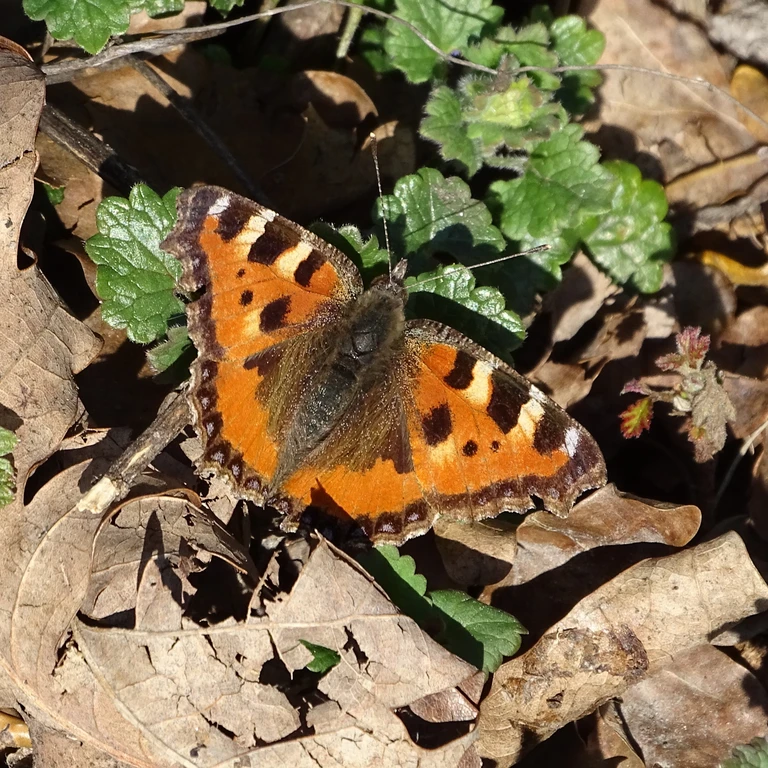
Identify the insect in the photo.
Aglais urticae
